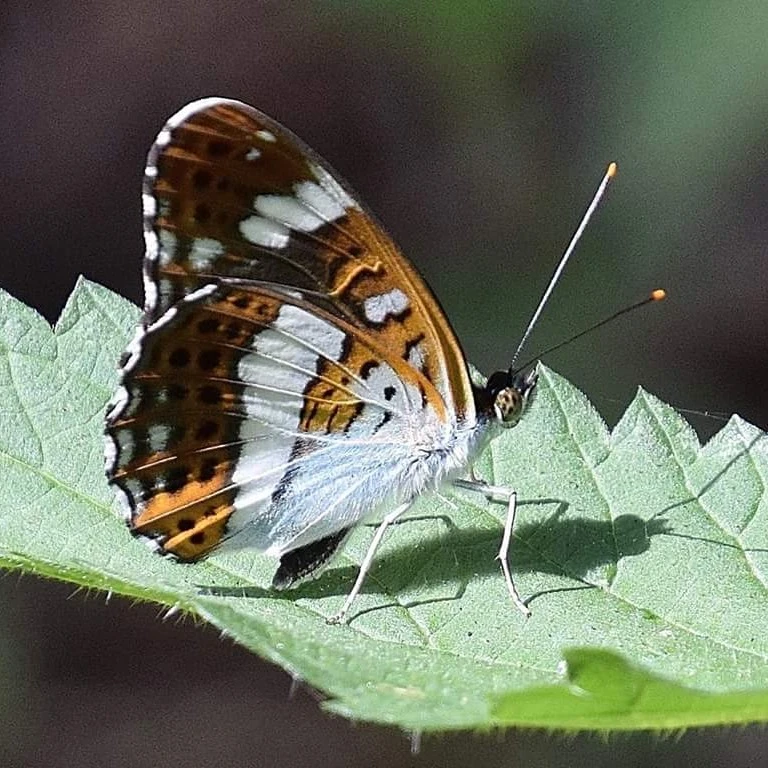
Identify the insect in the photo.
Limenitis camilla (also Ladoga camilla)
